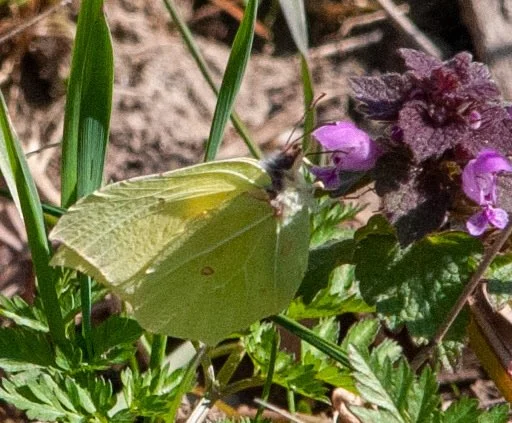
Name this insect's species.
Gonepteryx rhamni
